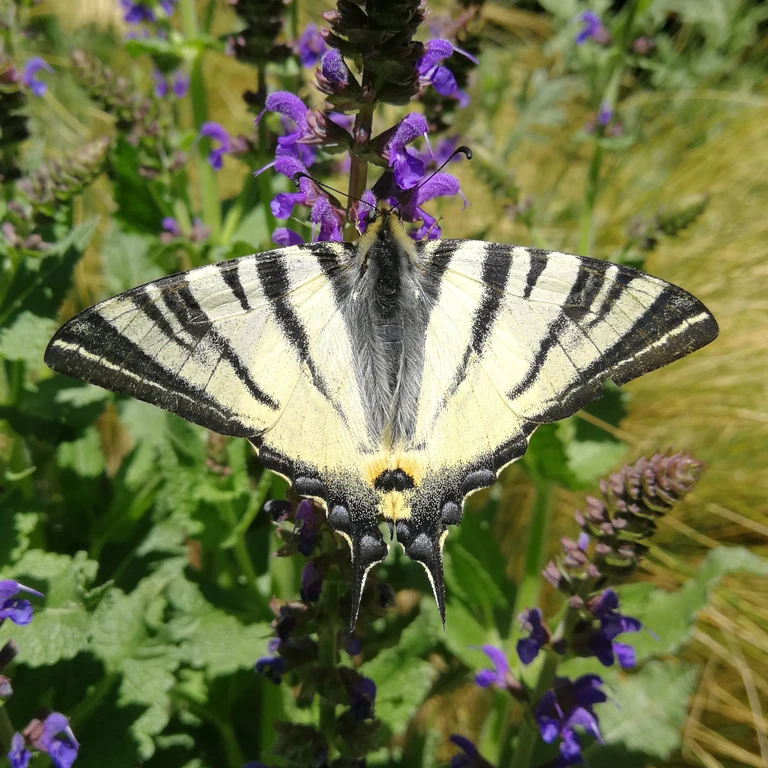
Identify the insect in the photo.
Iphiclides podalirius
